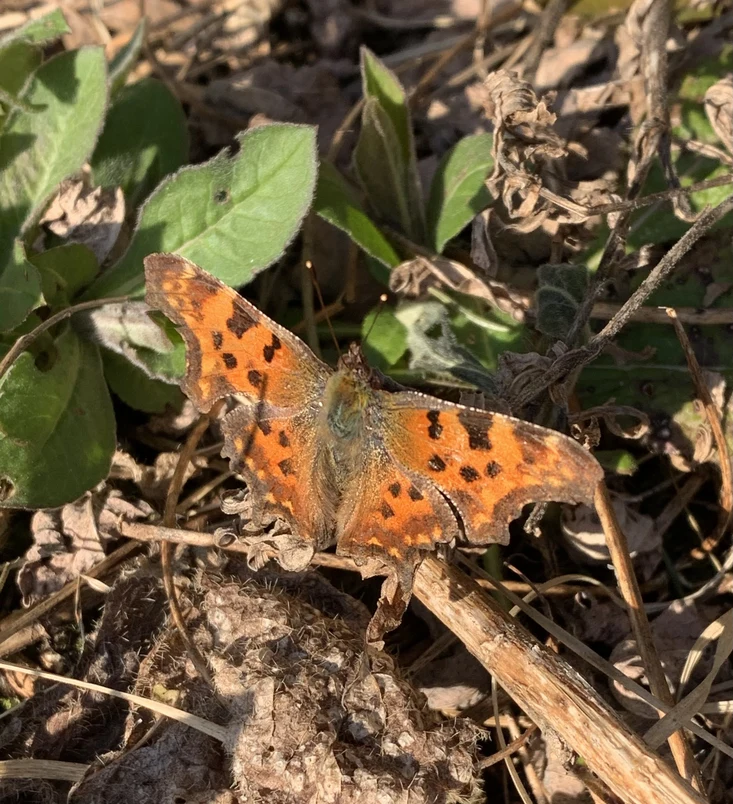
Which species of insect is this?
Polygonia c-album
